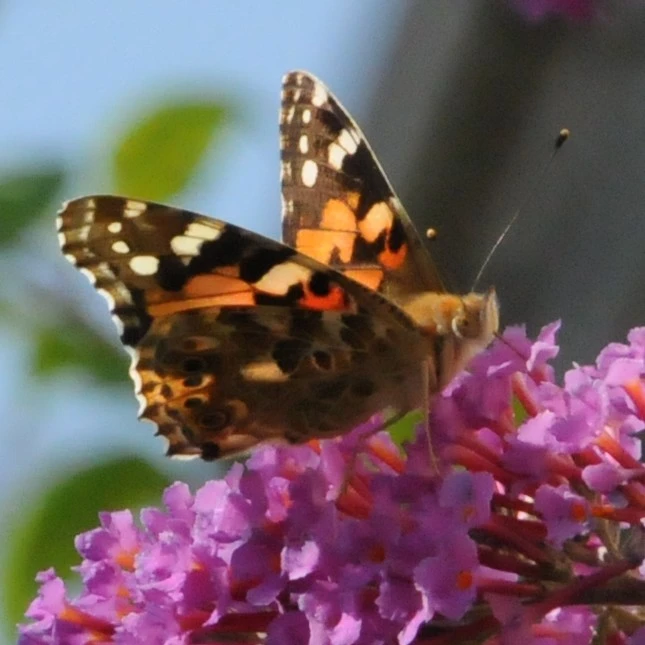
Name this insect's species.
Vanessa cardui
